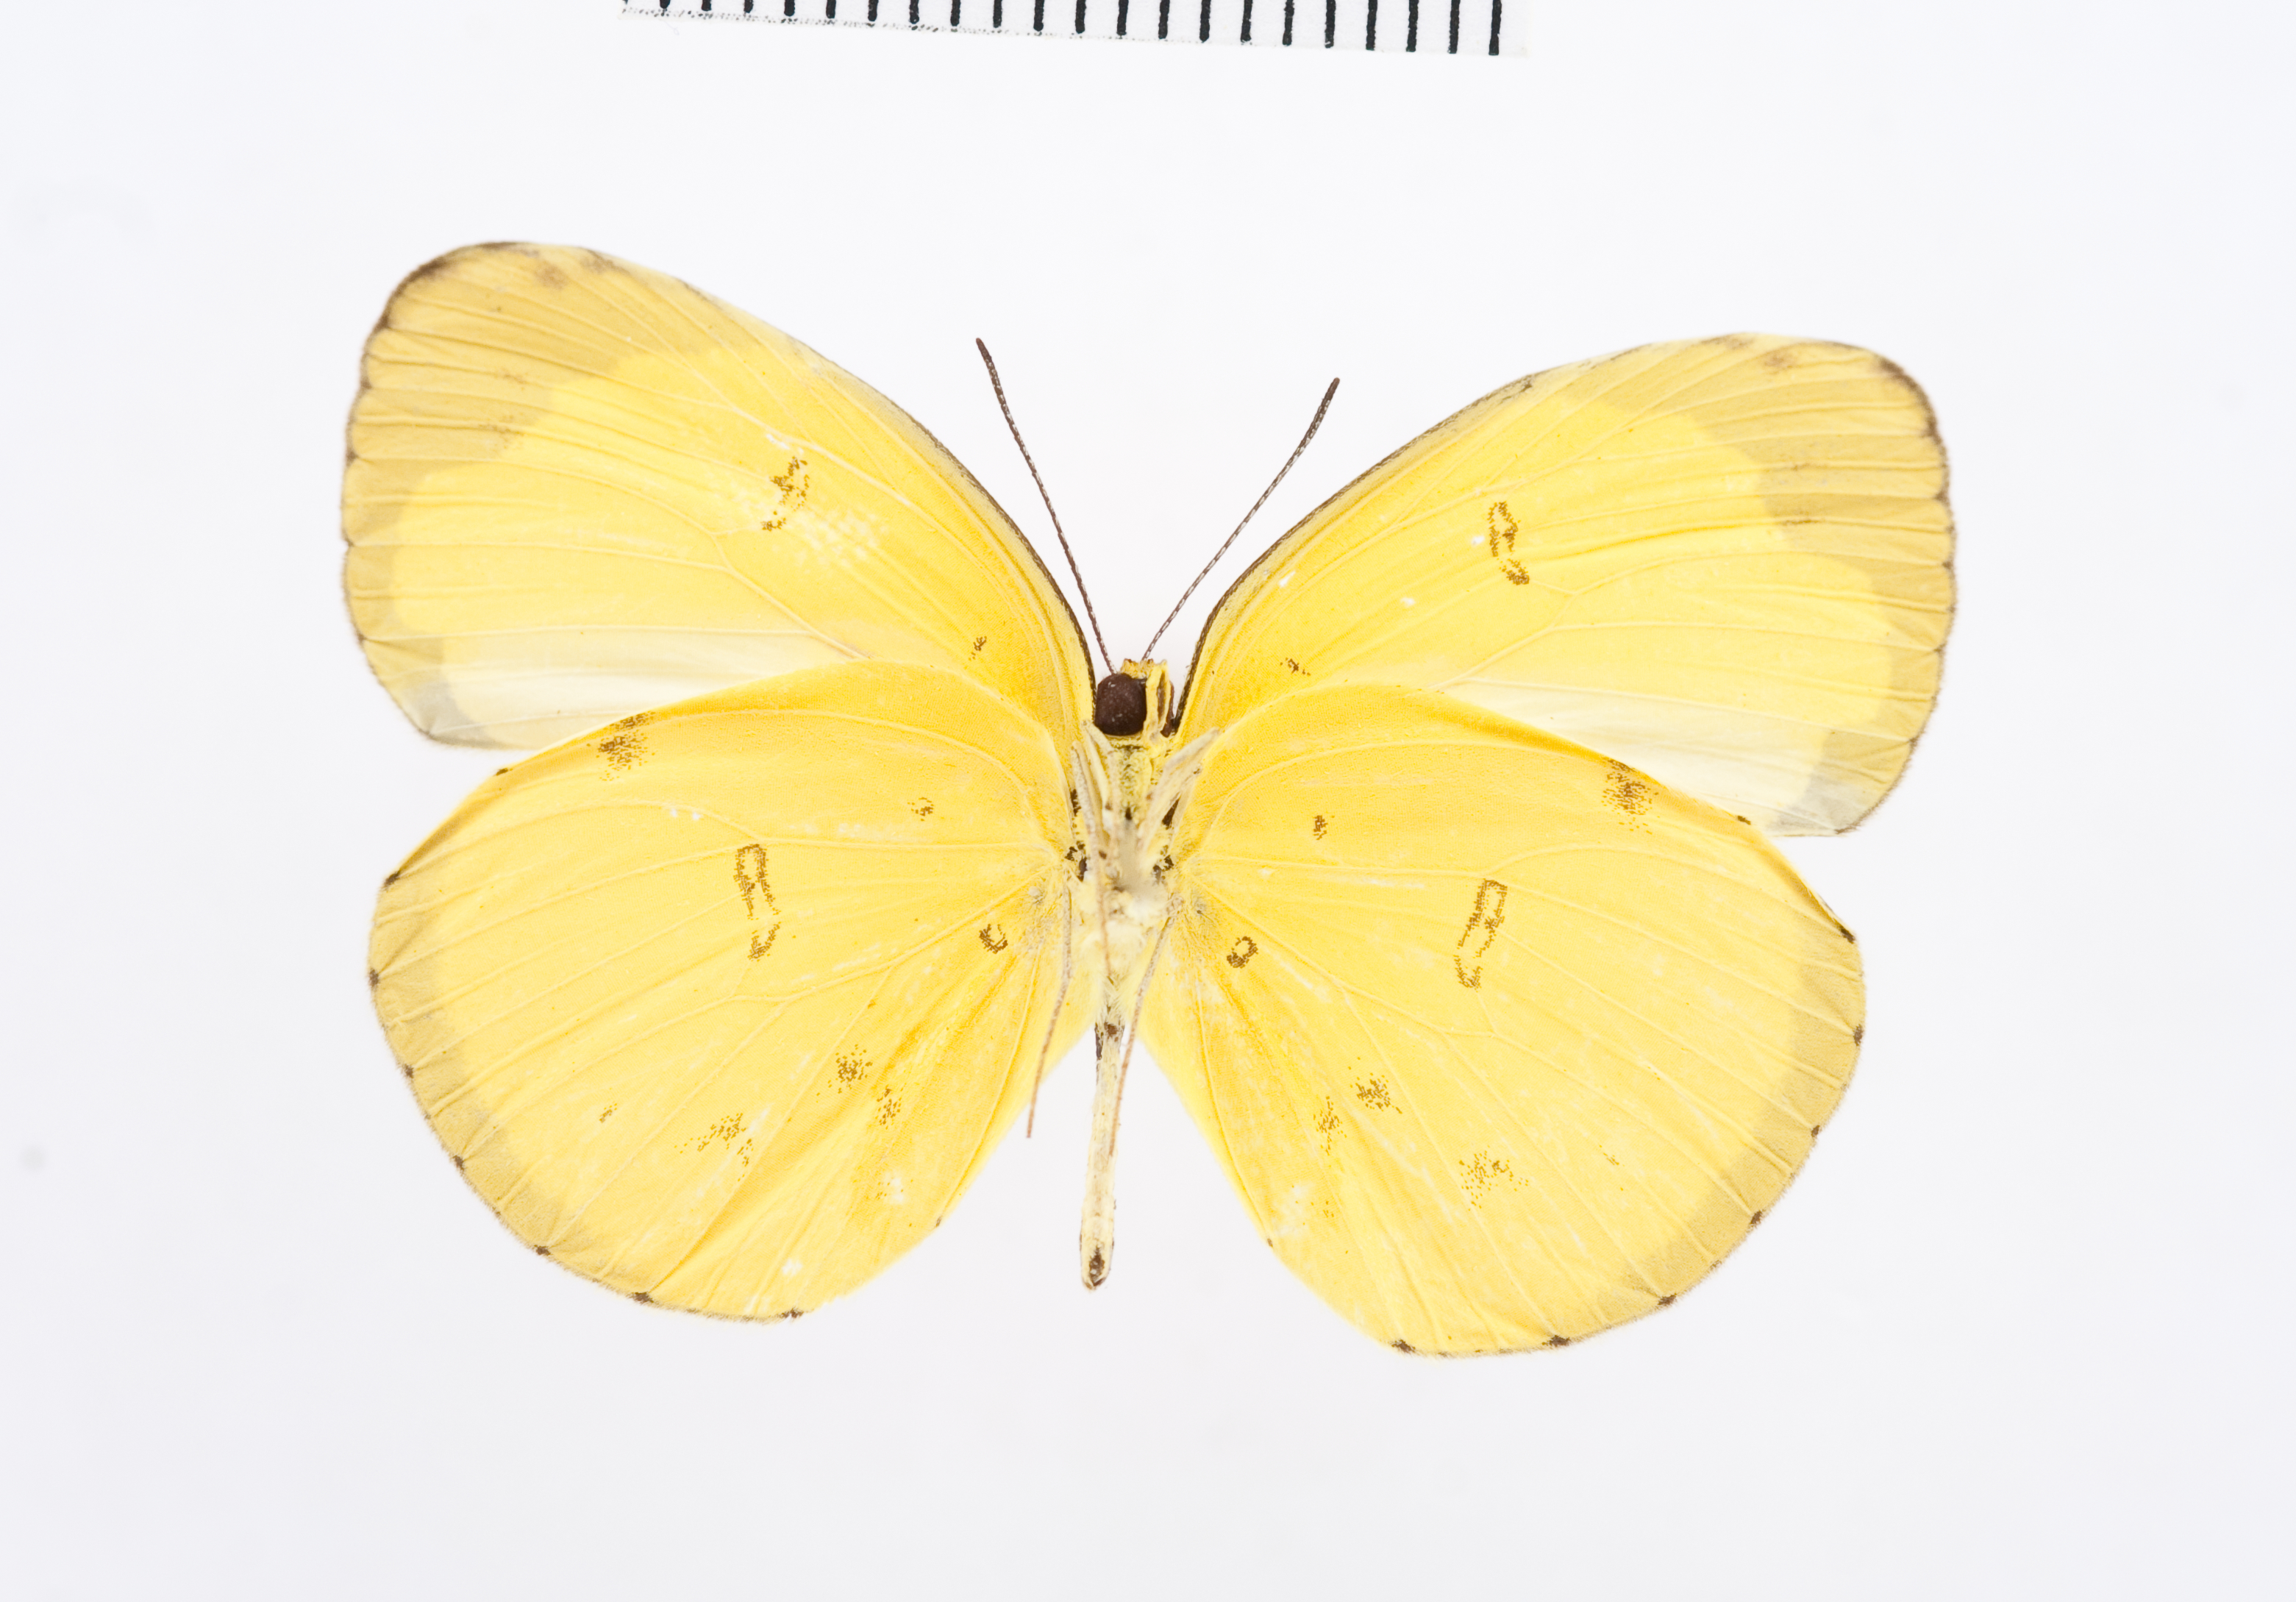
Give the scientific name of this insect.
Eurema mentawiensis
